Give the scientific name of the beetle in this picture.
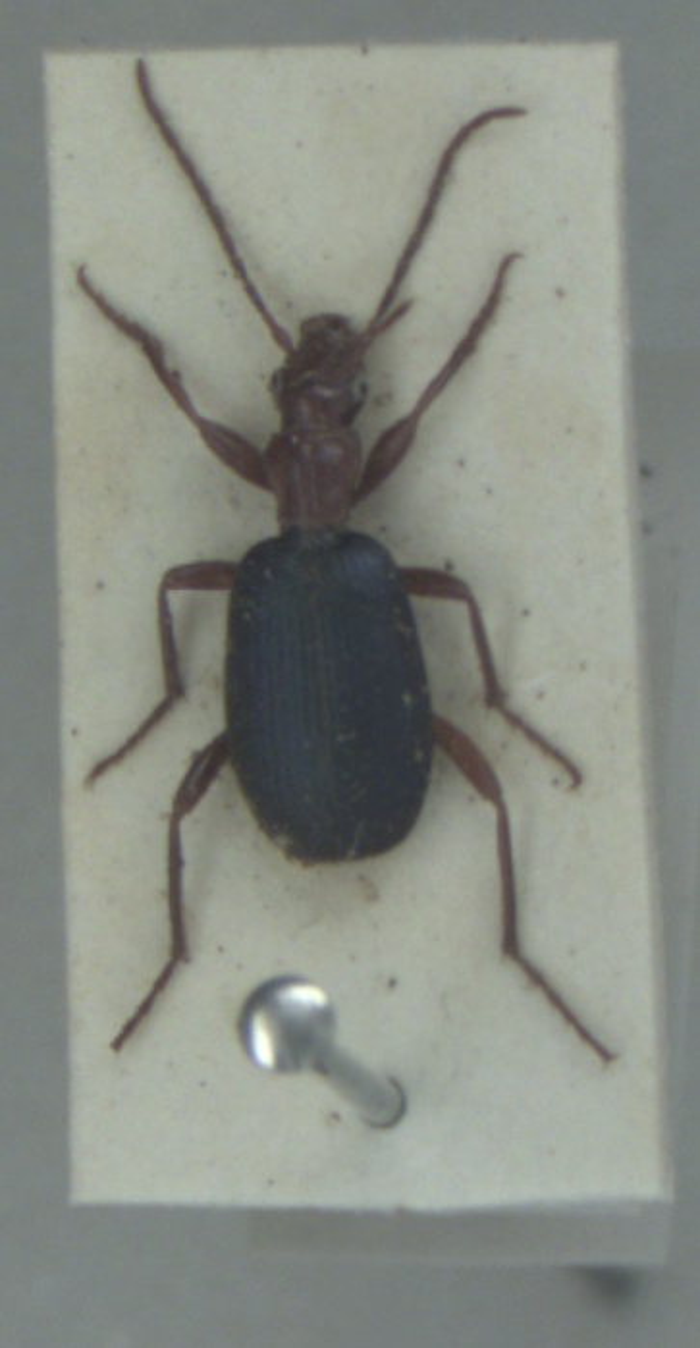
Brachinus crepitans
